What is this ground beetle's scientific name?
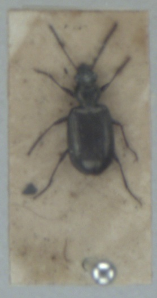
Bembidion punctulatum
